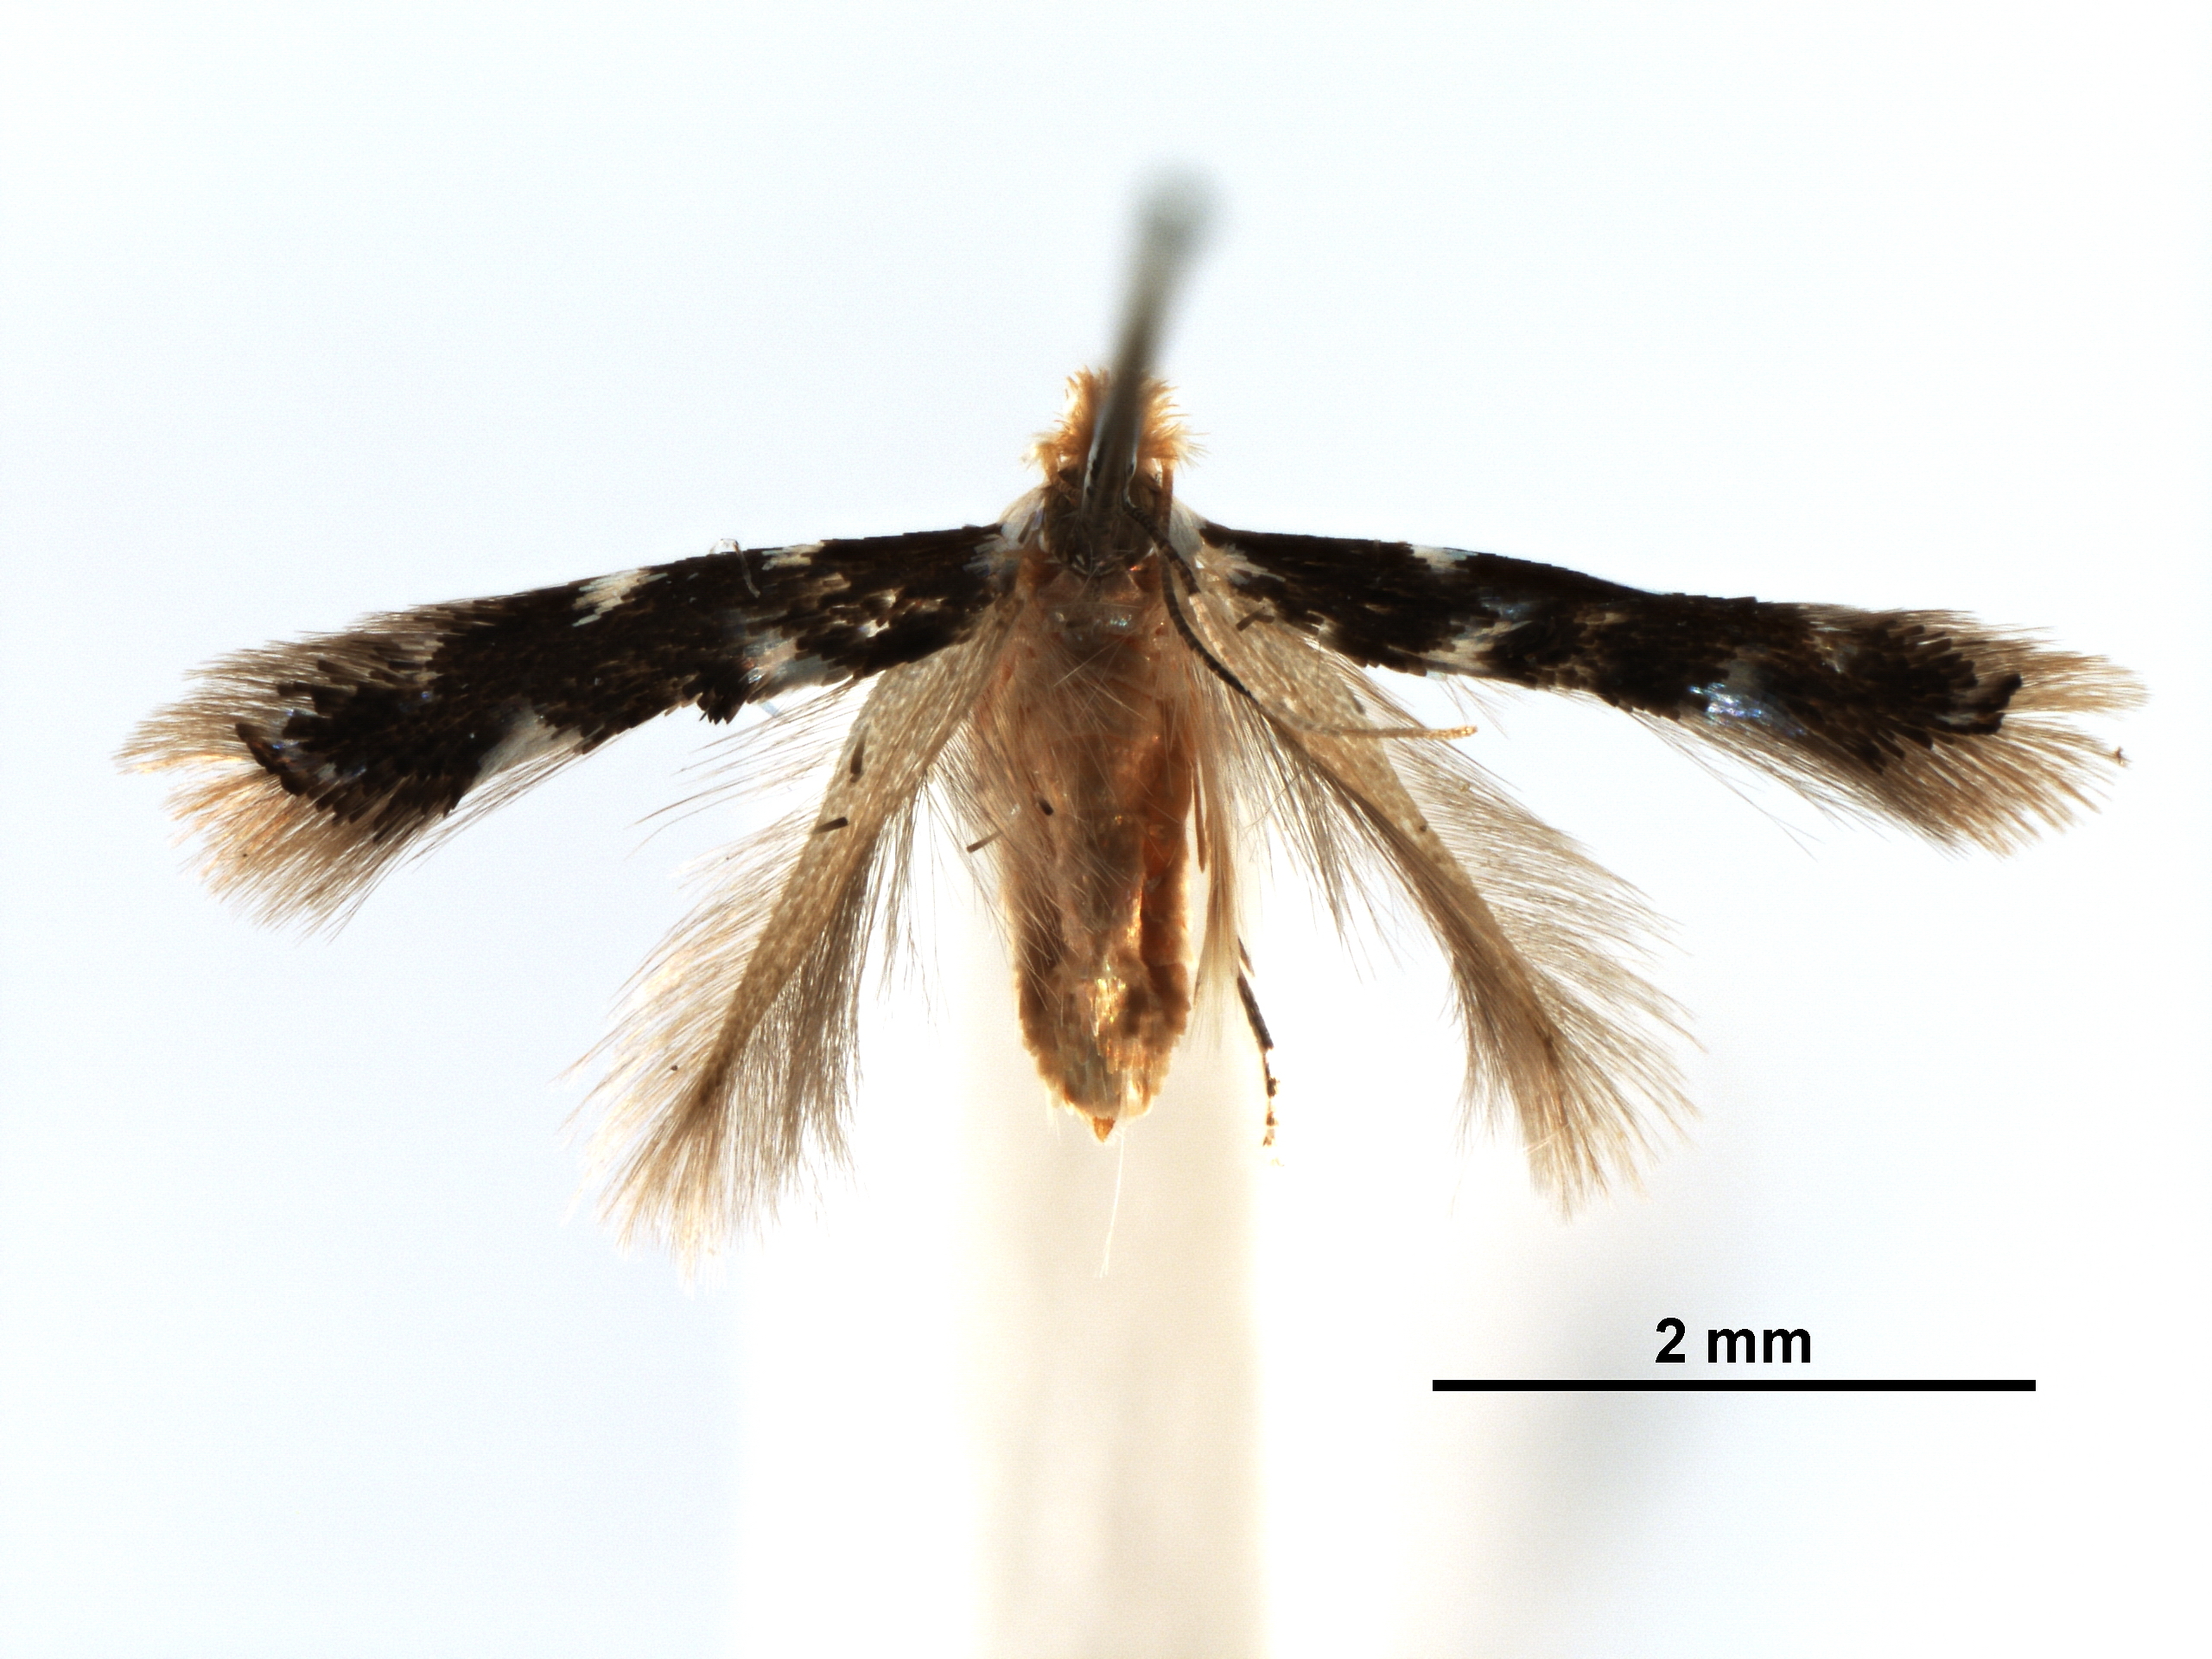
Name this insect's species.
Bucculatrix callistricha
